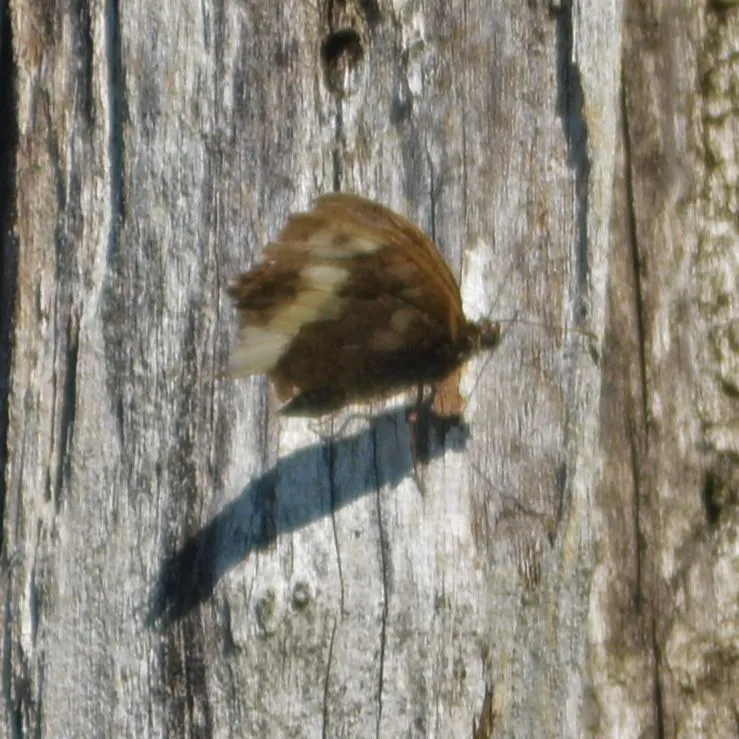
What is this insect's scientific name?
Brintesia circe
